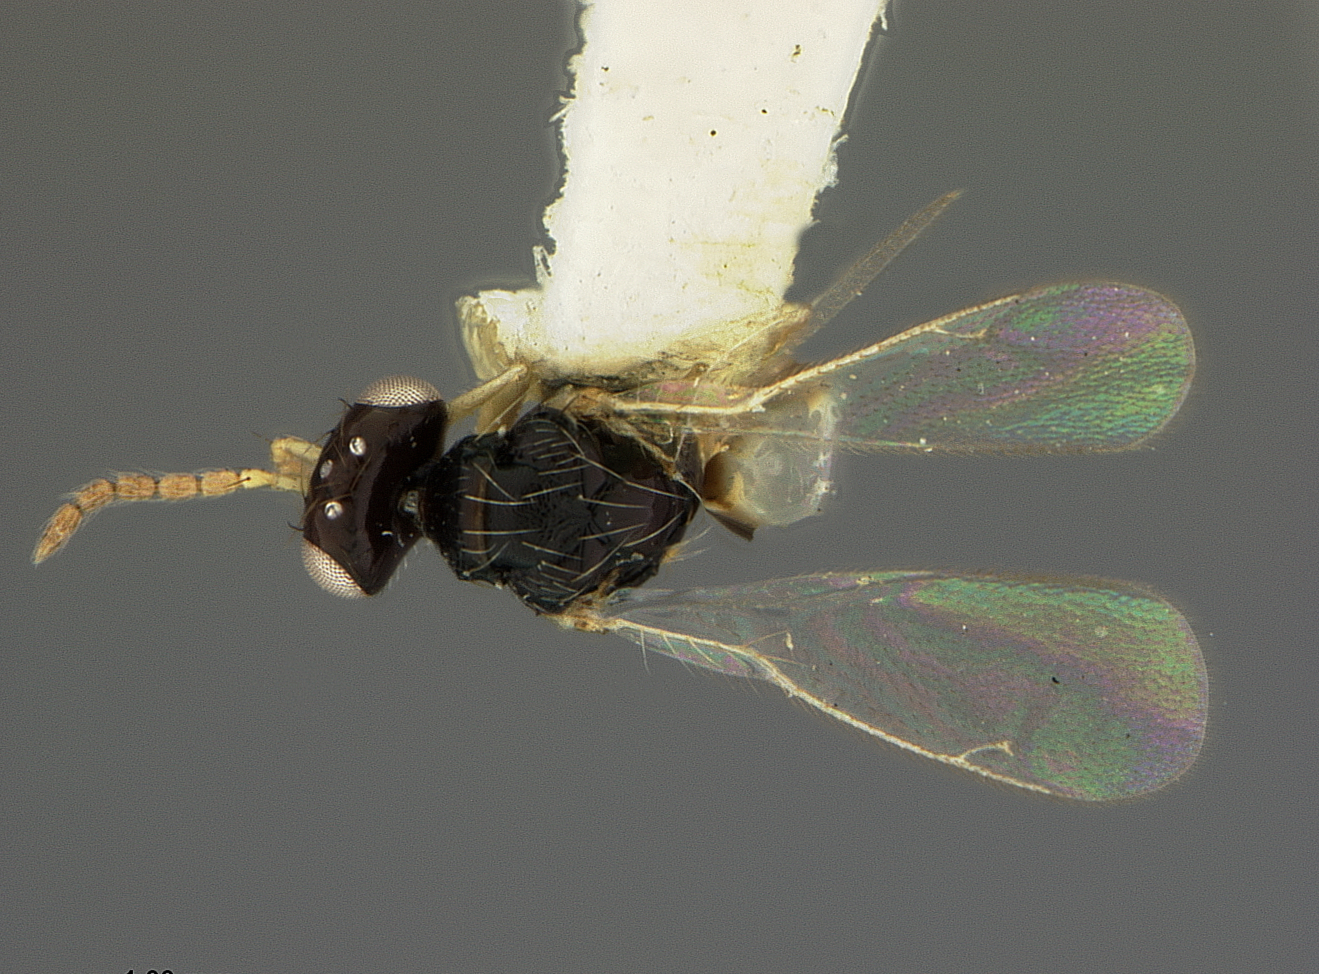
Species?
Euplectrus manilae
